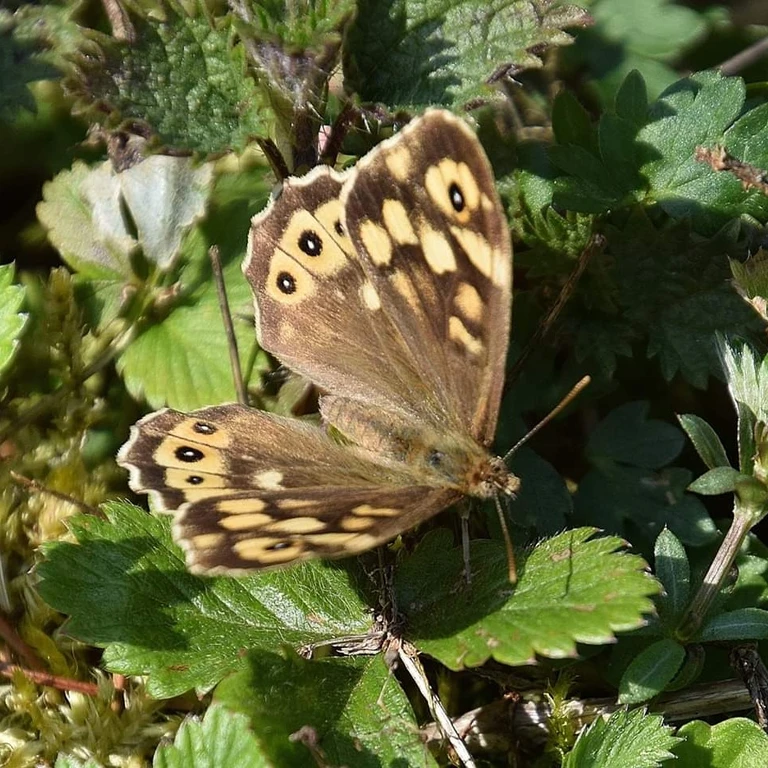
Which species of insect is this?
Pararge aegeria
